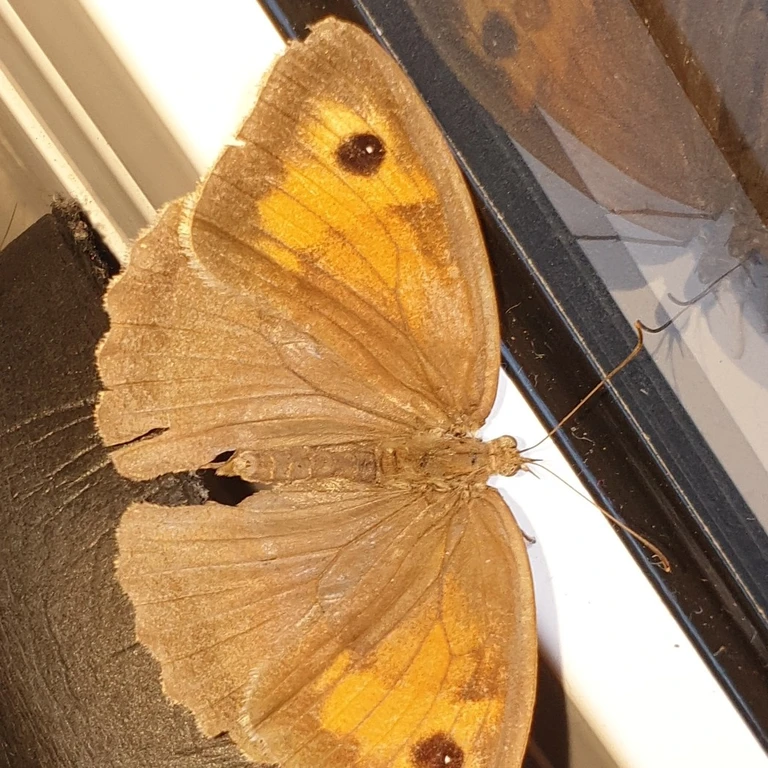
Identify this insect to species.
Maniola jurtina
